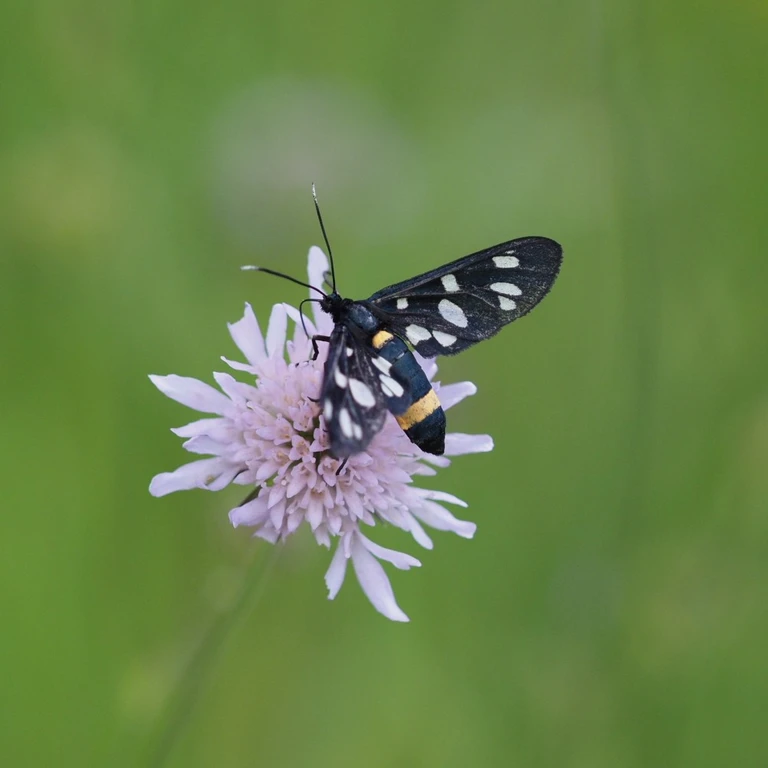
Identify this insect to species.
Amata phegea
